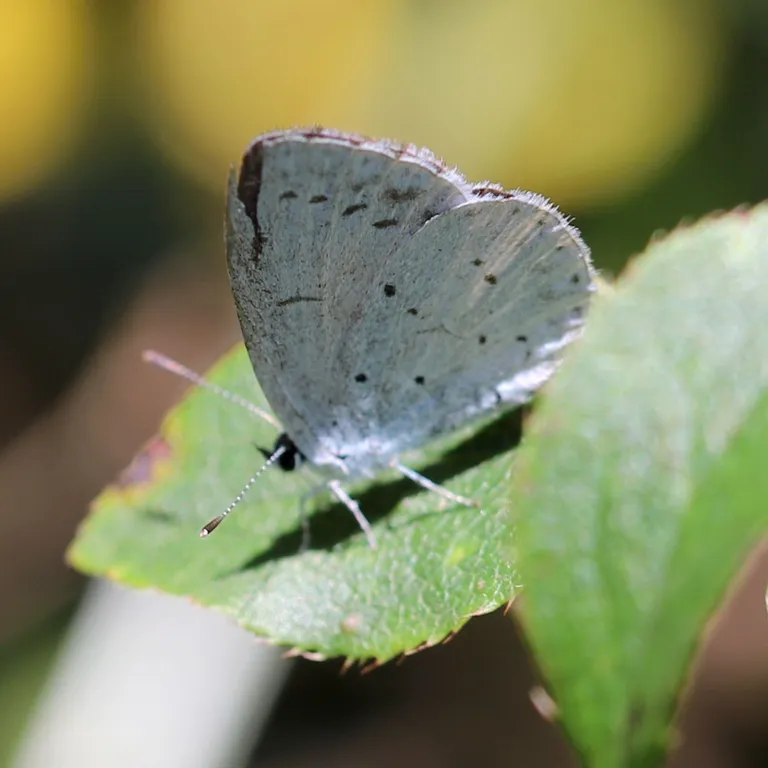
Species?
Celastrina argiolus
